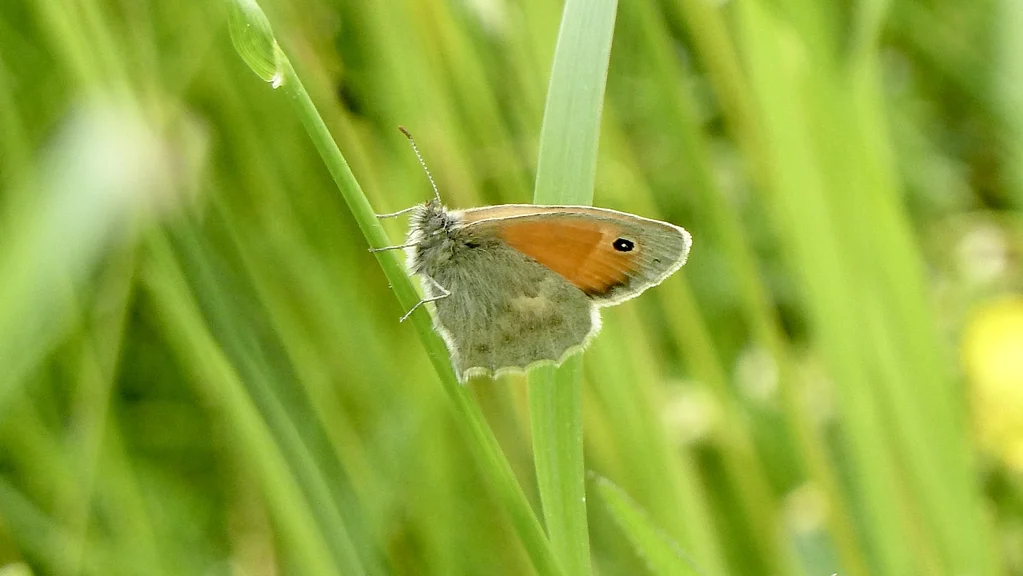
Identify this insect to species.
Coenonympha pamphilus
